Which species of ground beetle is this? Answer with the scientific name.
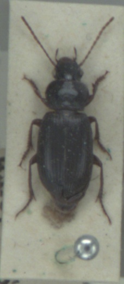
Ophonus rufibarbis
